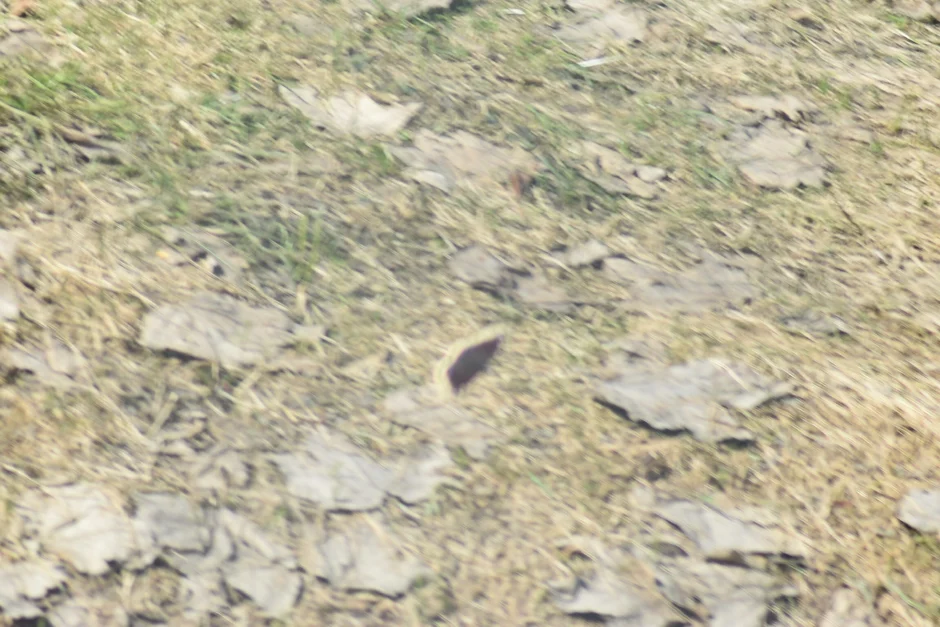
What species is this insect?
Nymphalis antiopa
